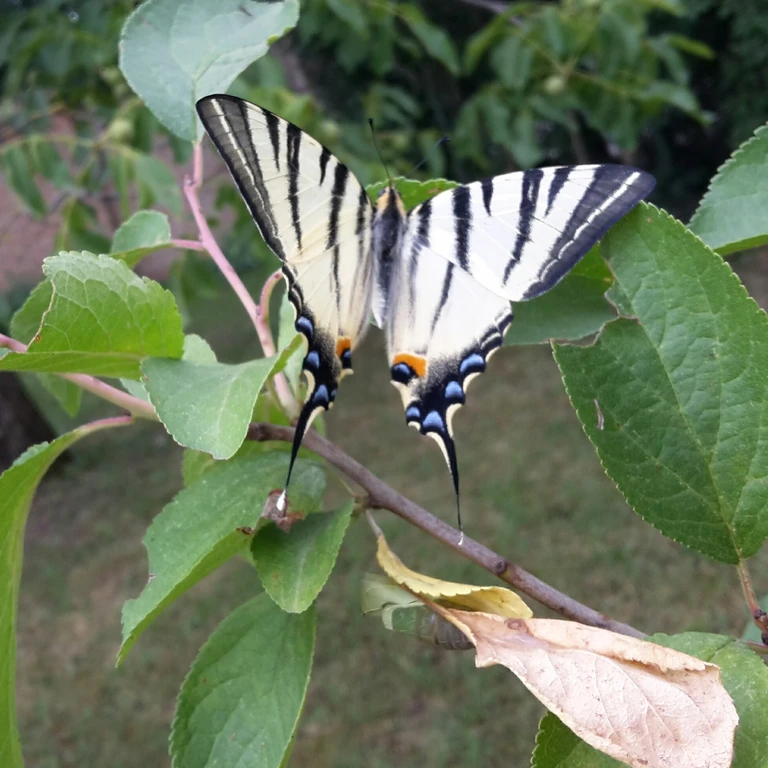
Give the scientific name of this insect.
Iphiclides podalirius
